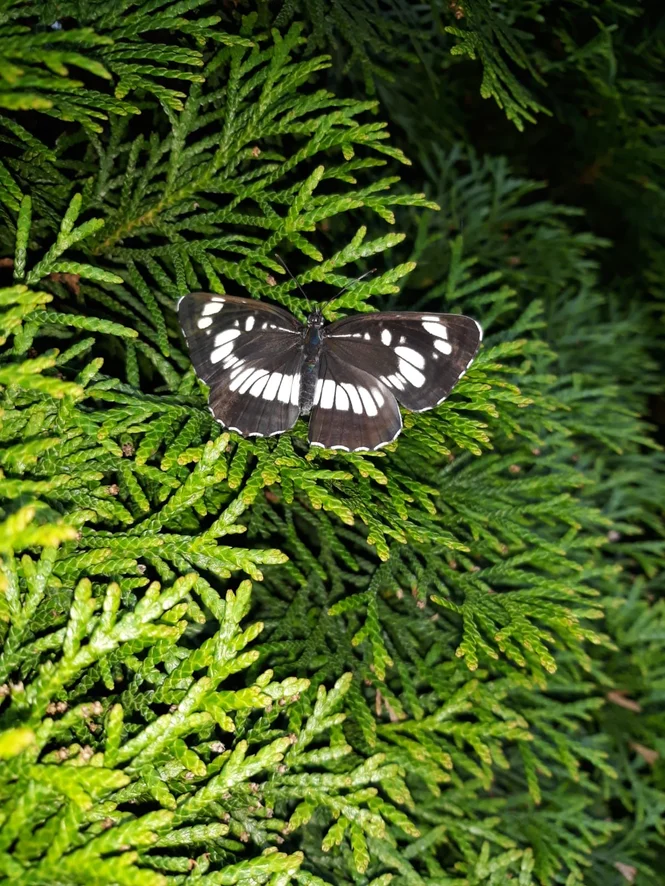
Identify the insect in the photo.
Neptis rivularis
